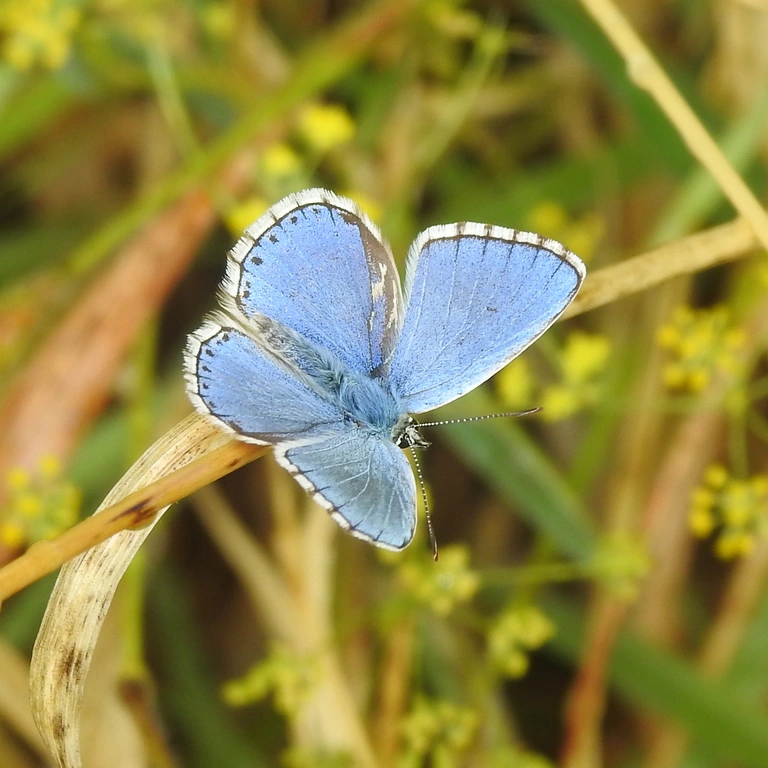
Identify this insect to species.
Lysandra bellargus
